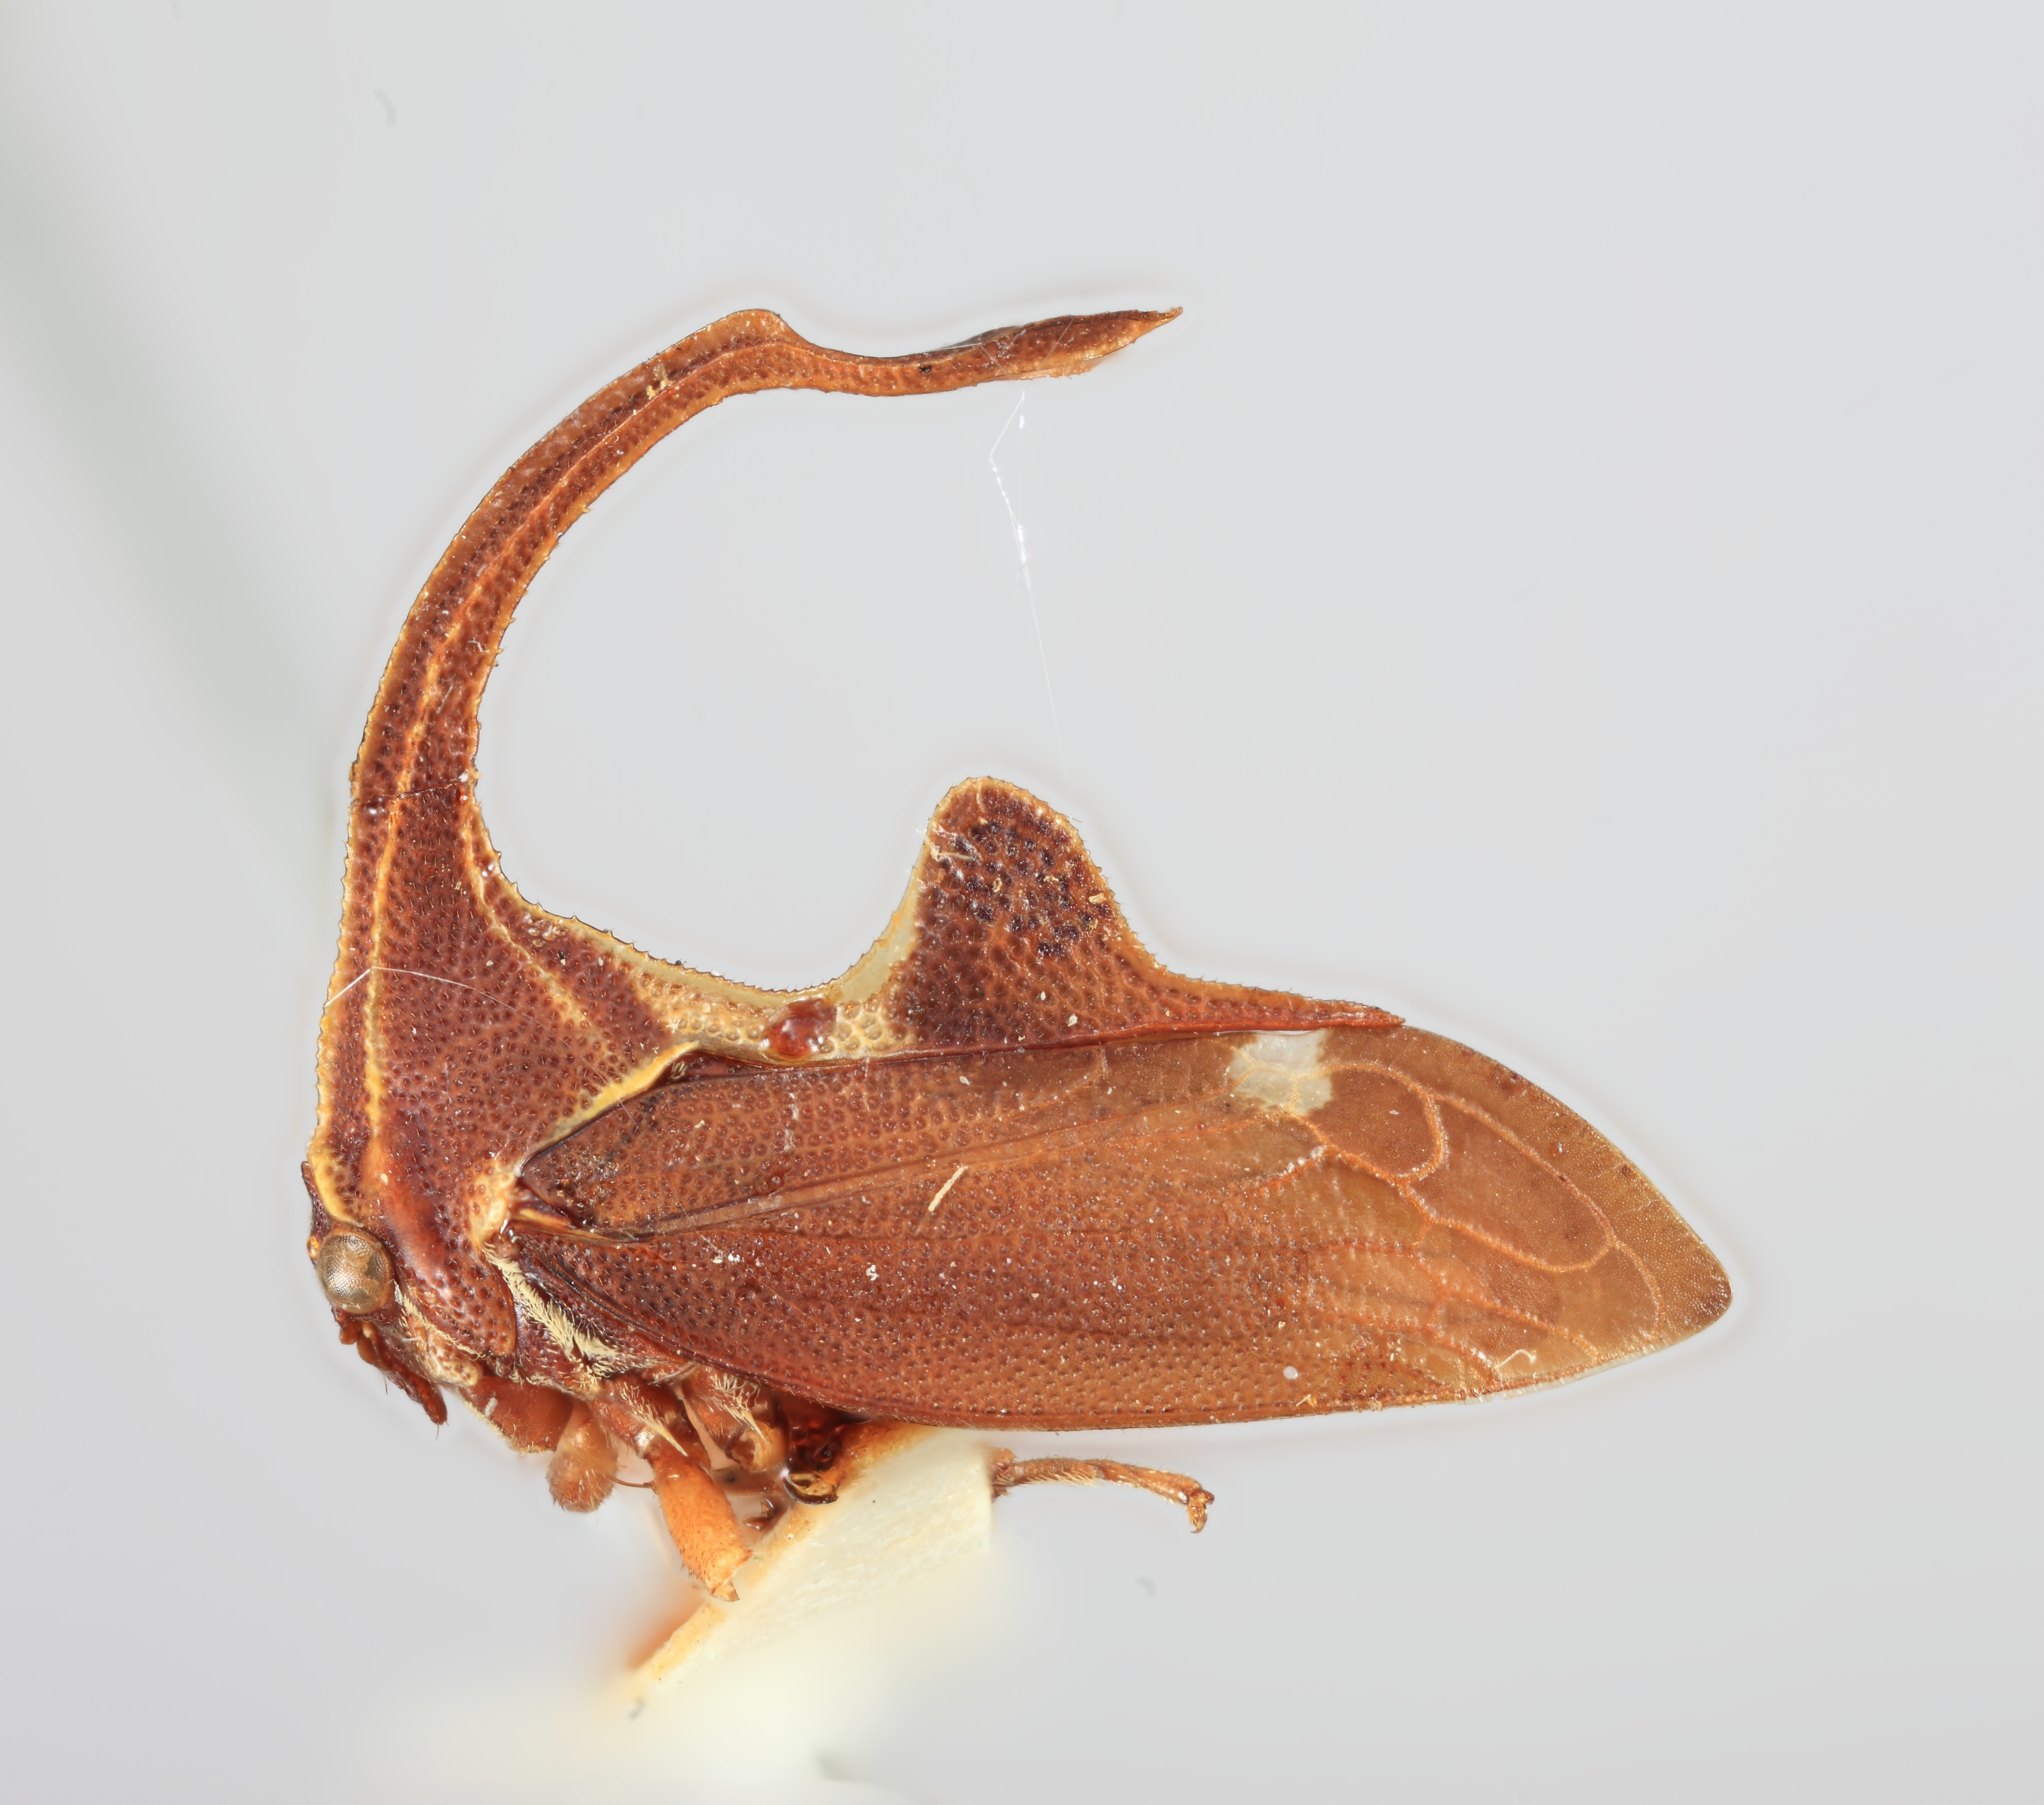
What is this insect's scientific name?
Hypsauchenia recurva
